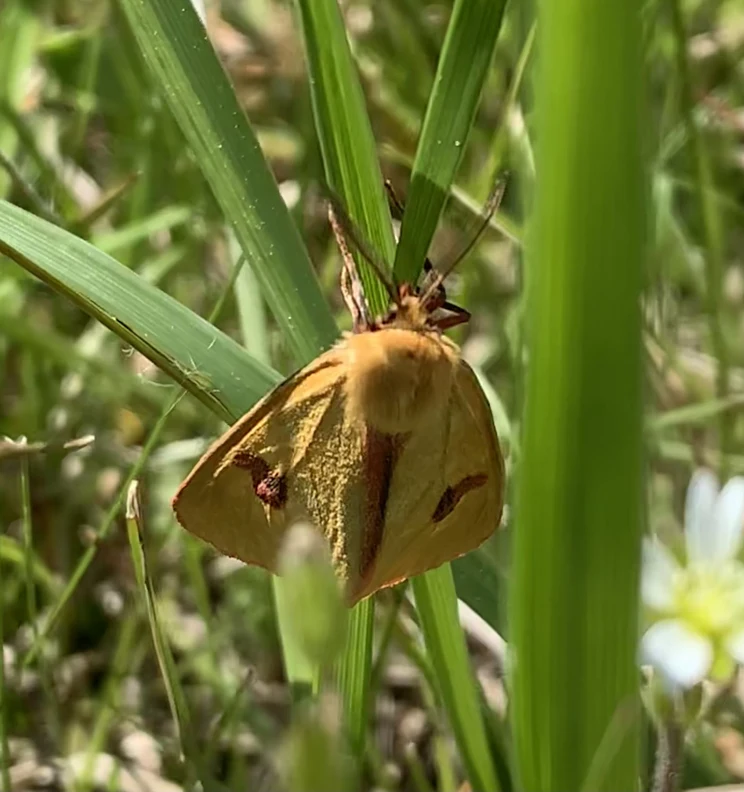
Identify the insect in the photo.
Diacrisia sannio
